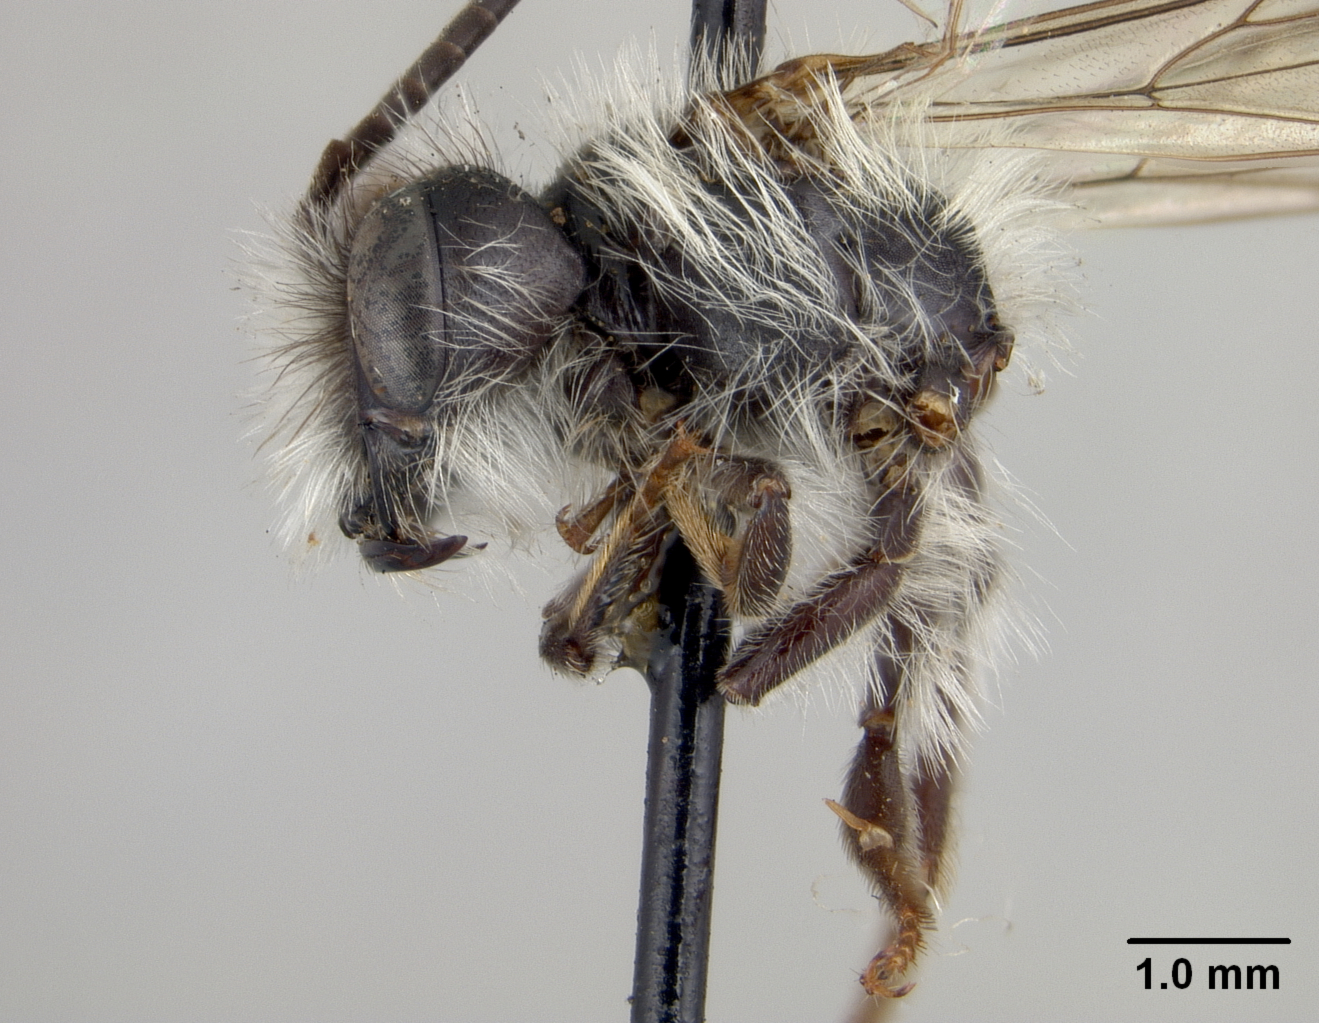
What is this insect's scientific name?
Andrena moesticolor
